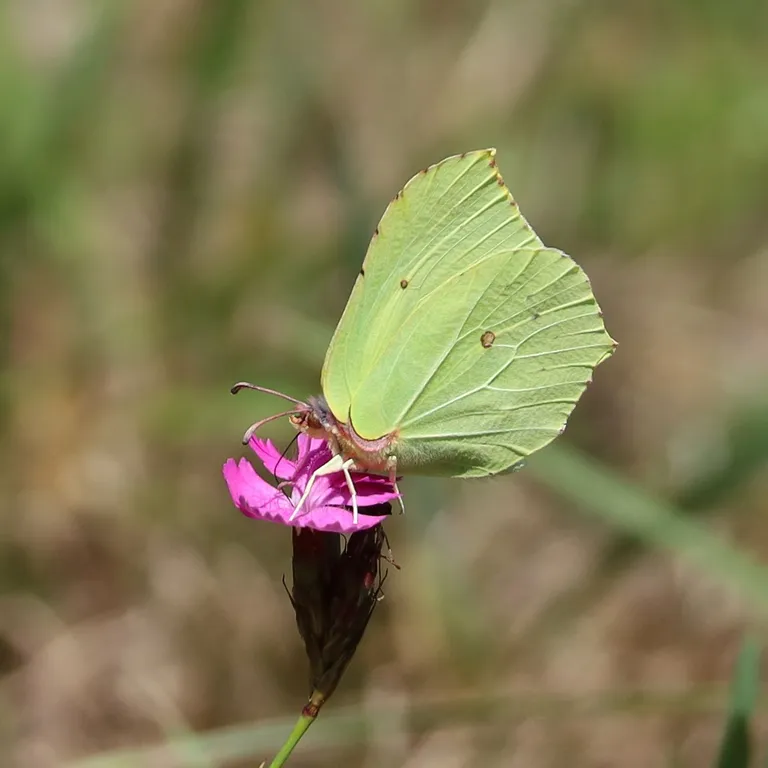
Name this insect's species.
Gonepteryx rhamni
